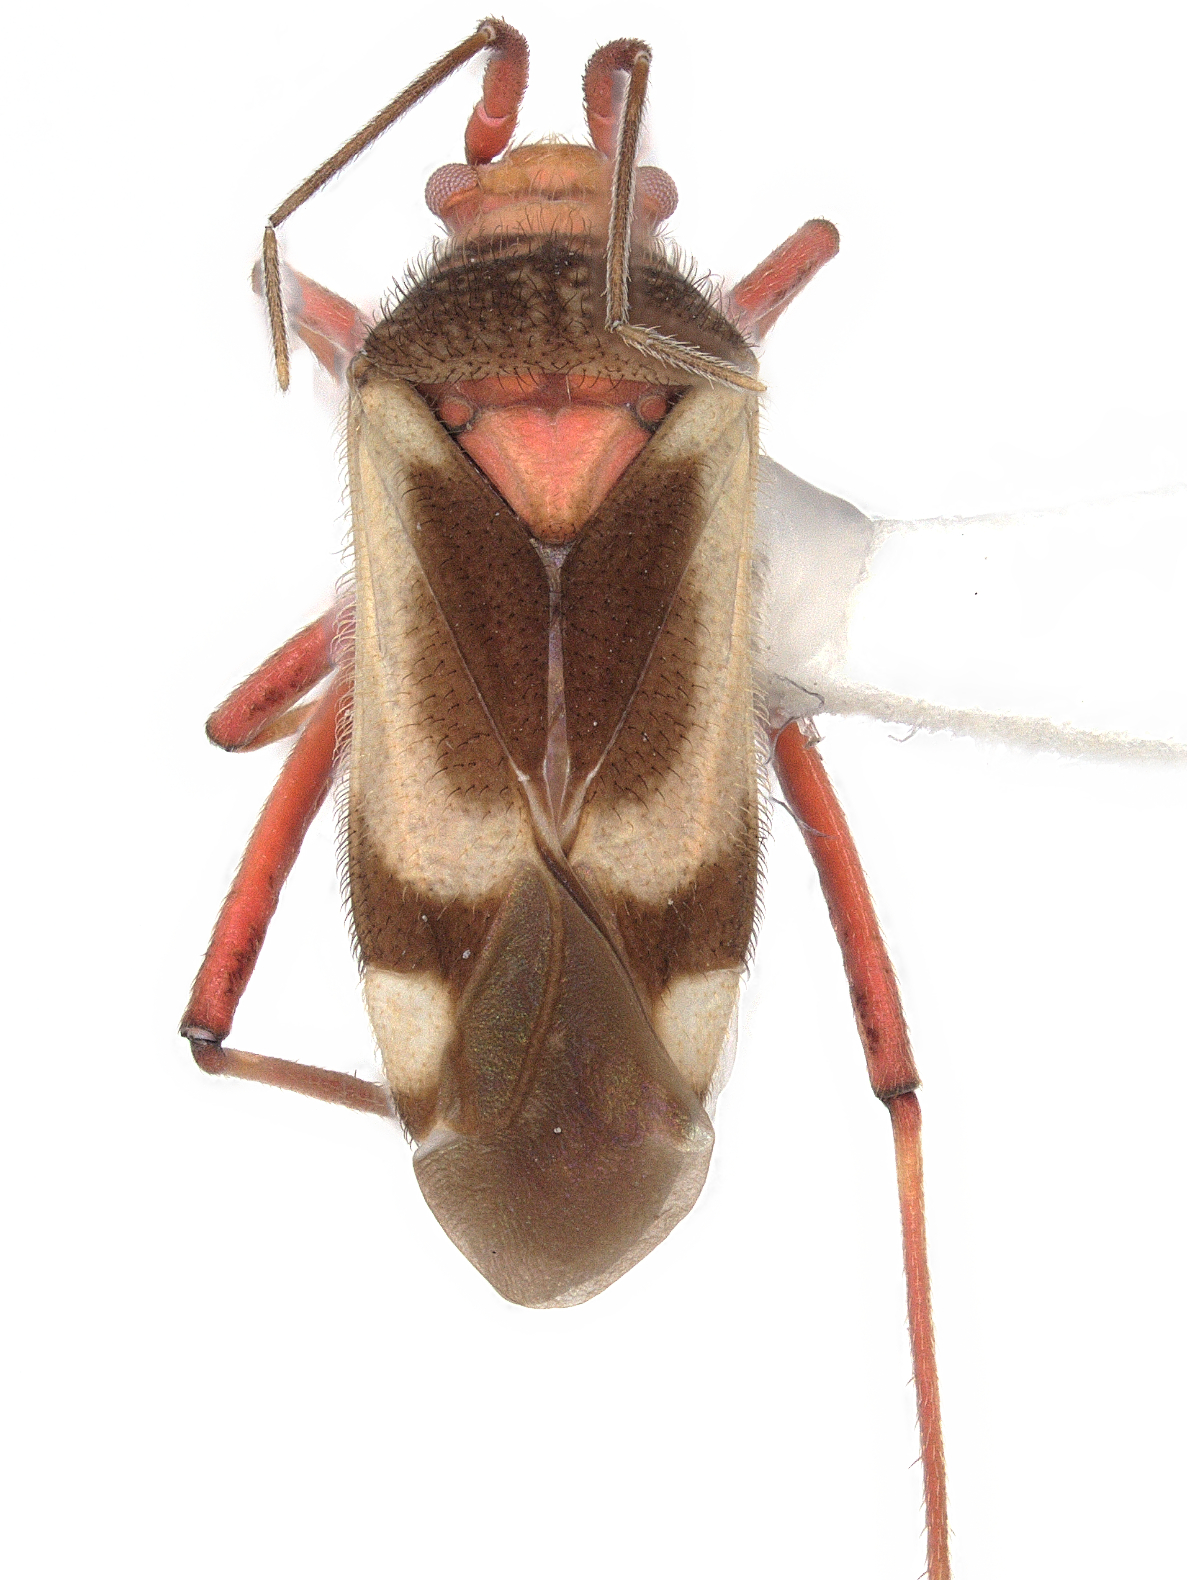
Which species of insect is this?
Semium hirtum
